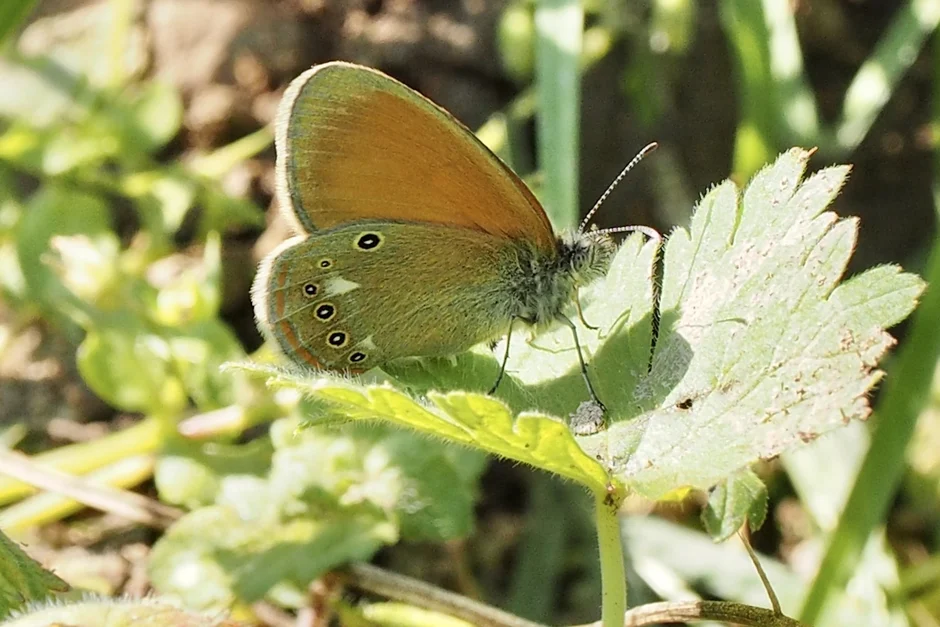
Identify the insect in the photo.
Coenonympha glycerion (also Coenonympha iphis)
